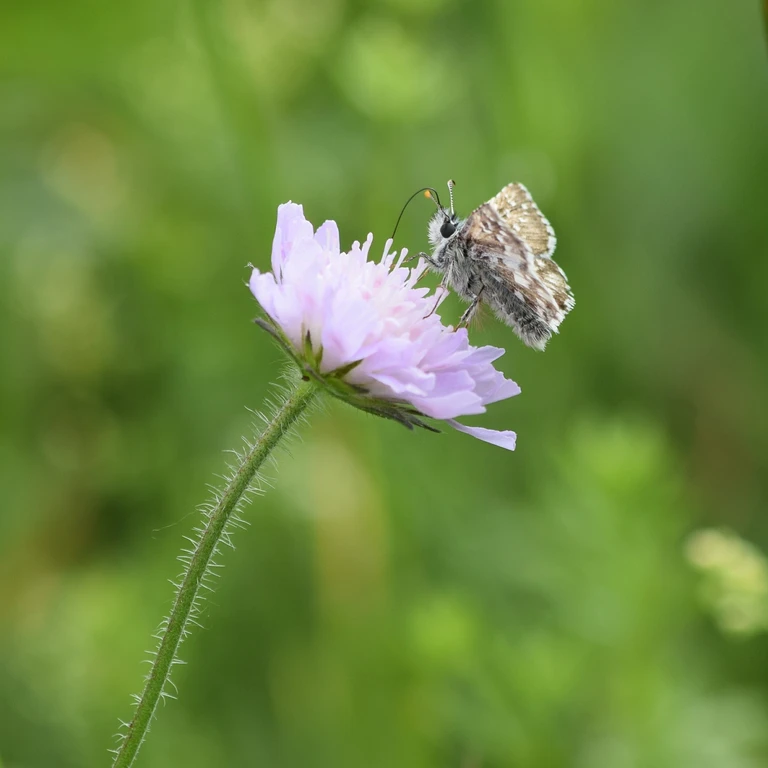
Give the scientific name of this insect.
Pyrgus armoricanus
